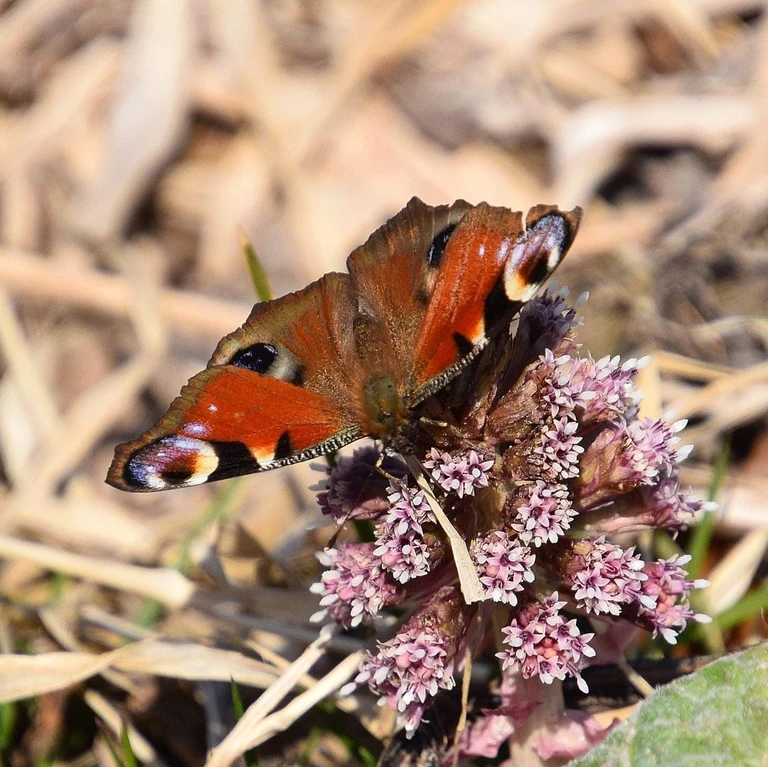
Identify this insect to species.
Aglais io
